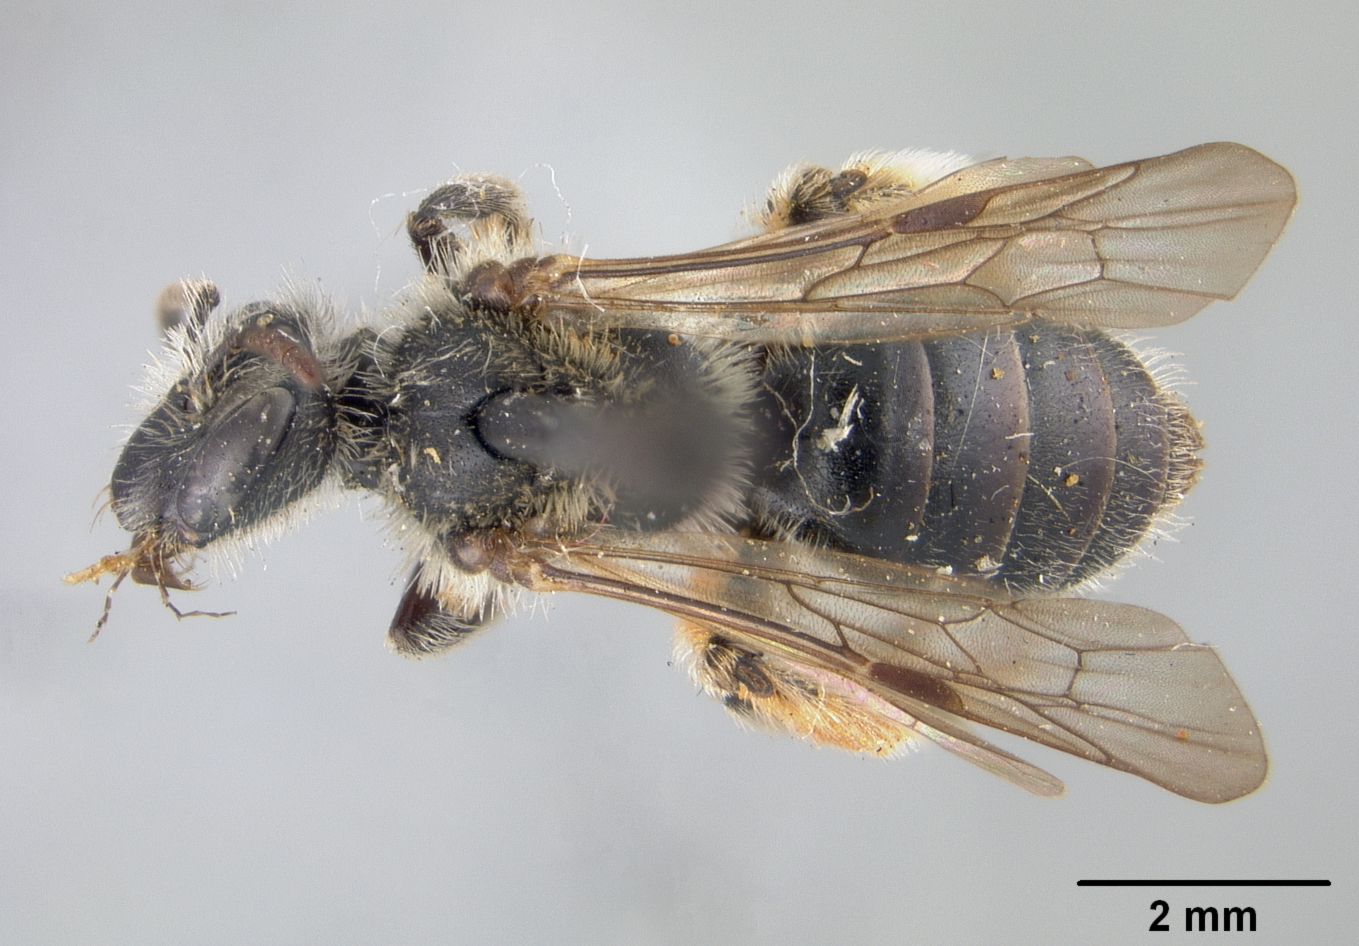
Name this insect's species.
Andrena seviensis
